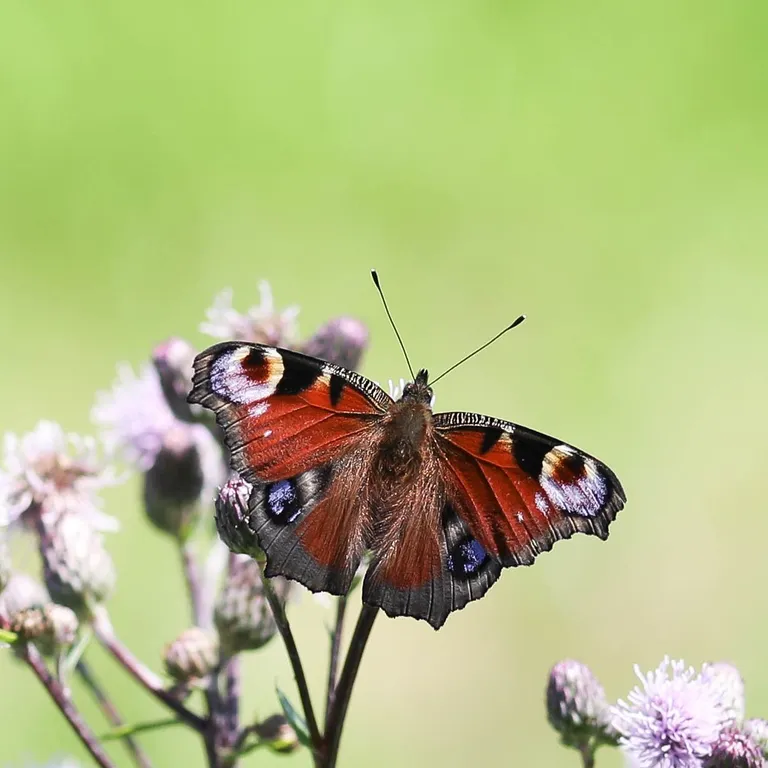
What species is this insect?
Aglais io
